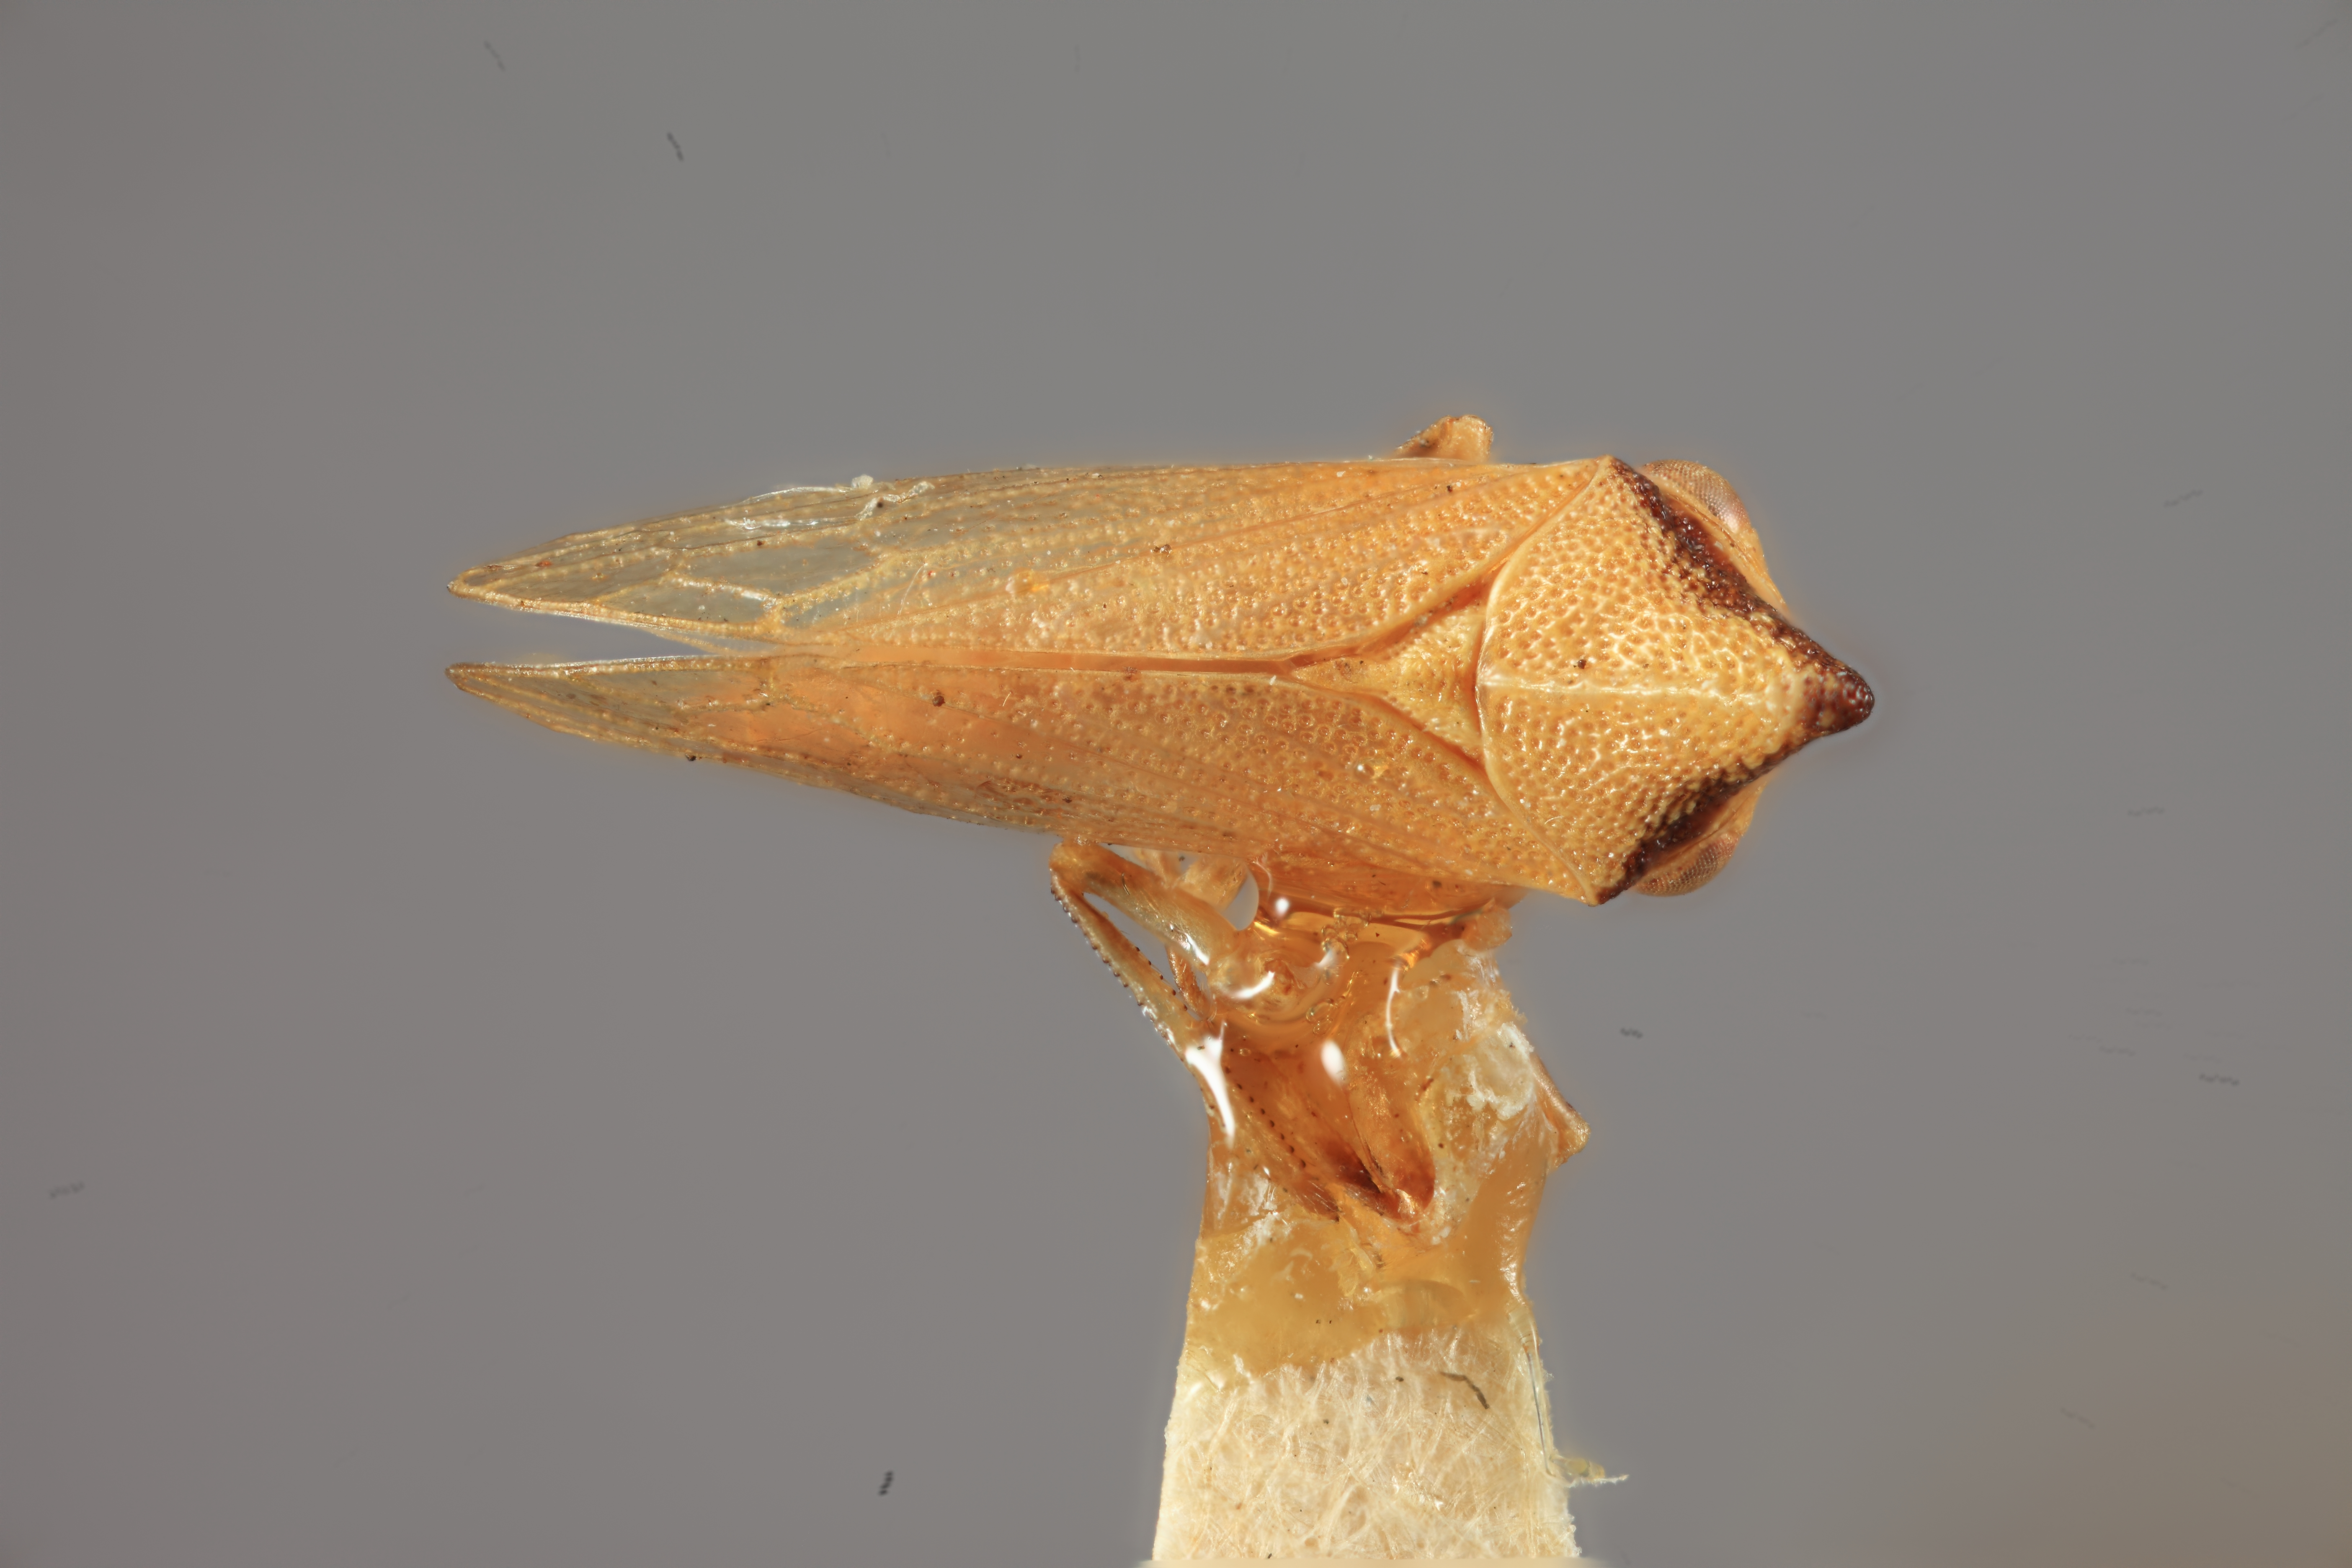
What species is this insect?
Orekthen osborni
